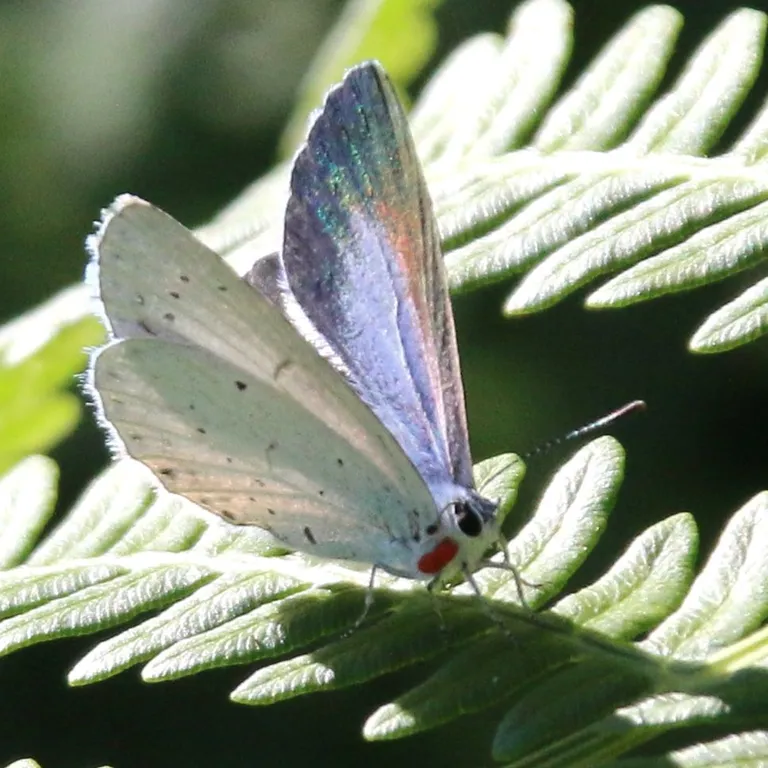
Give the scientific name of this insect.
Celastrina argiolus
